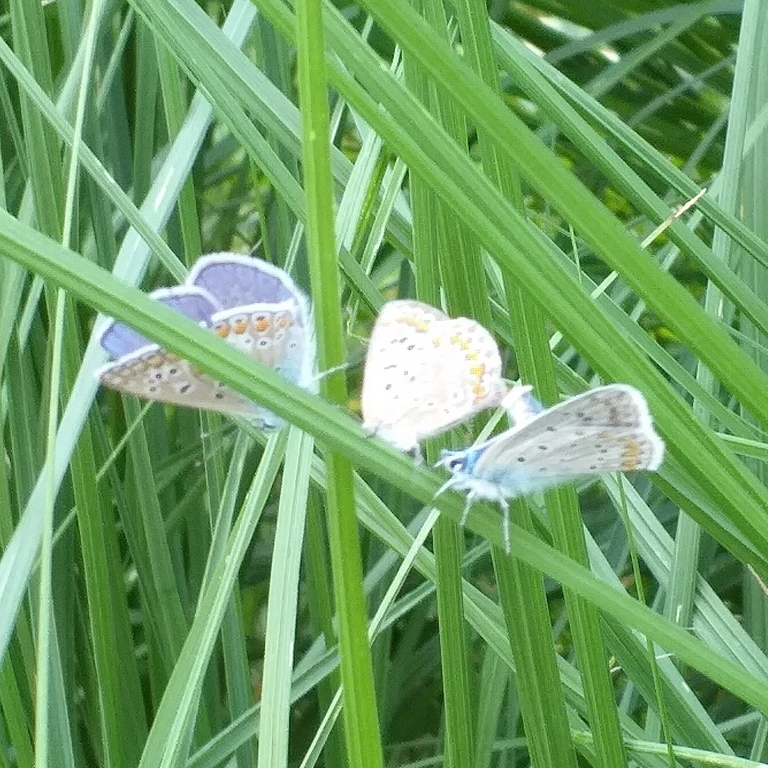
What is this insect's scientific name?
Polyommatus icarus
